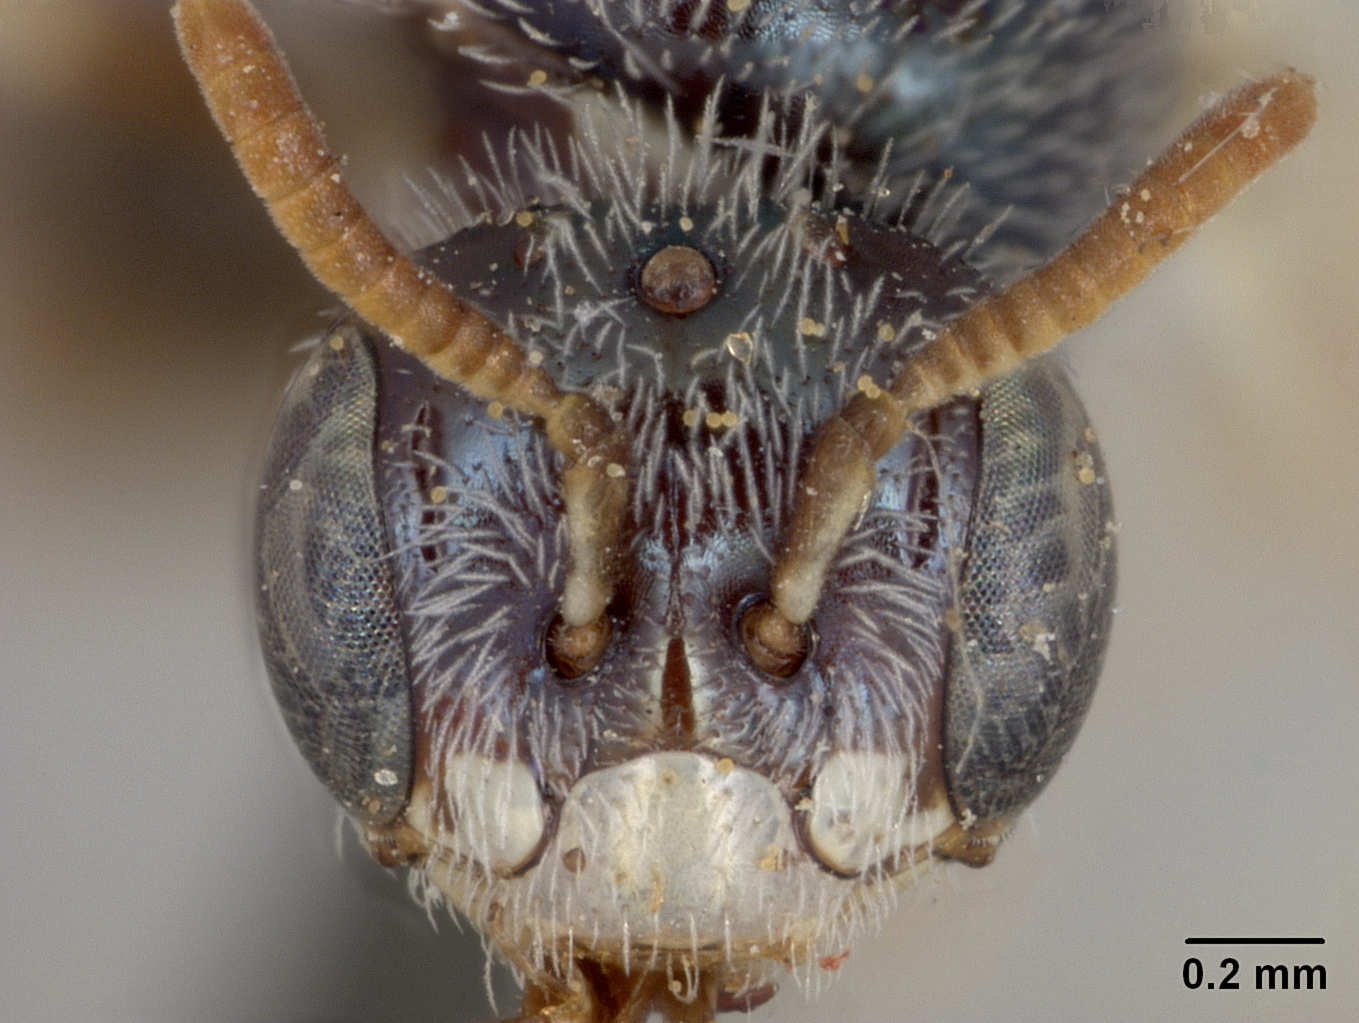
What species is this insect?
Perdita ignota
